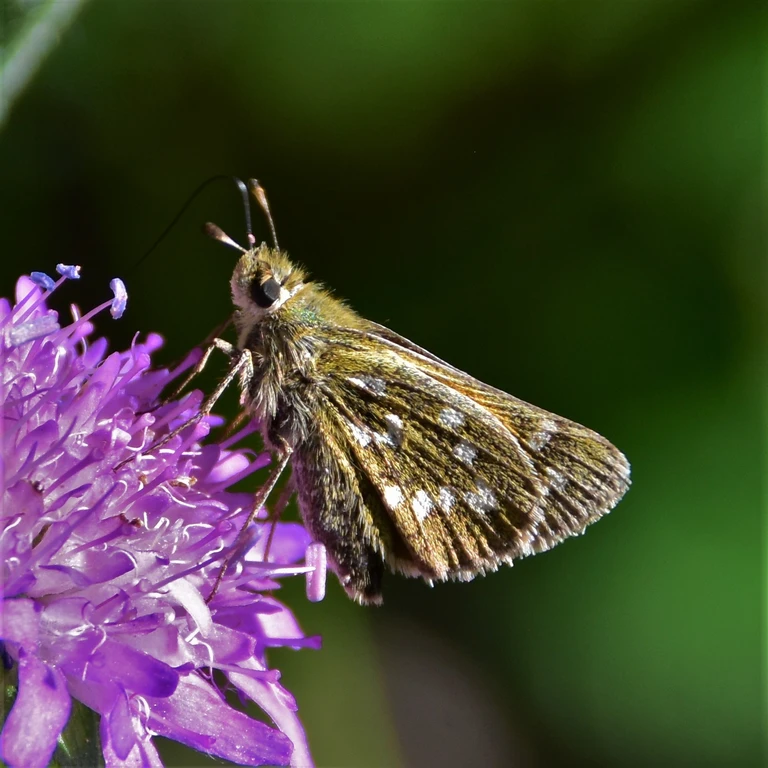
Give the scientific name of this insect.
Hesperia comma
